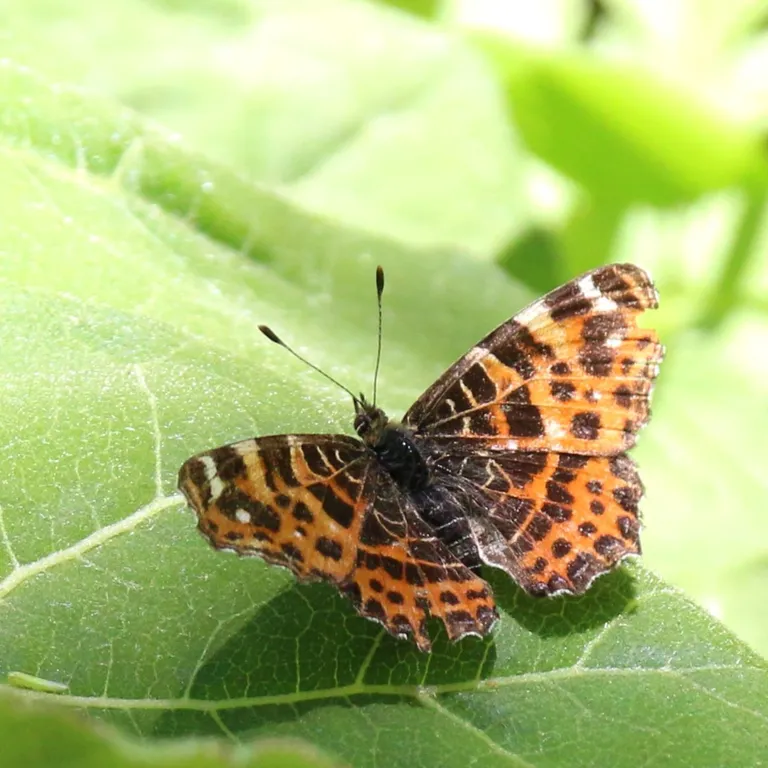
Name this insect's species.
Araschnia levana
